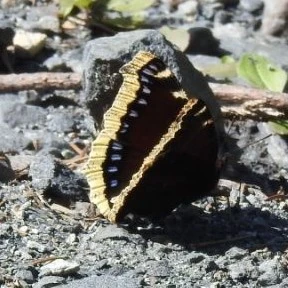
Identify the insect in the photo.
Nymphalis antiopa
